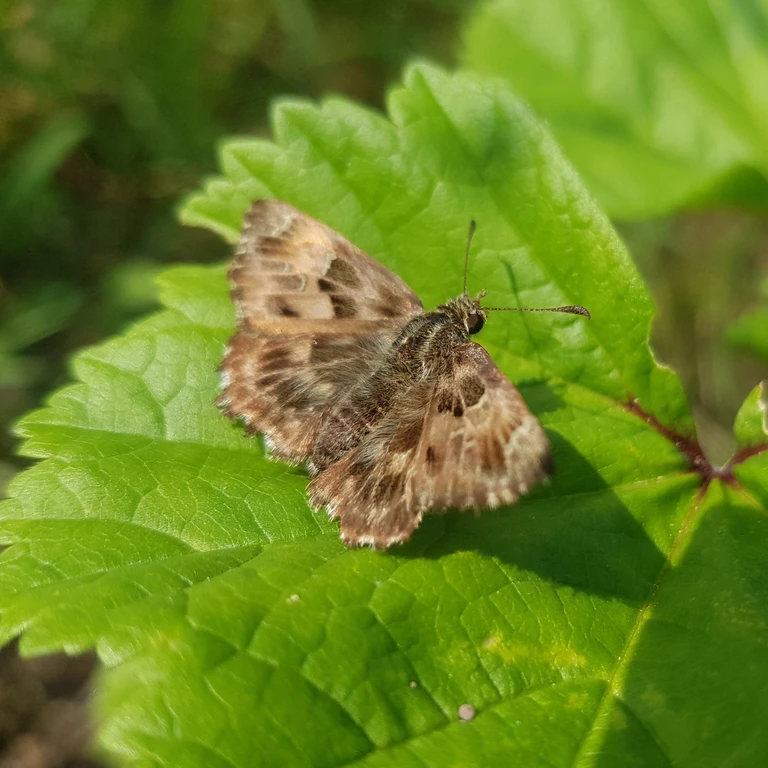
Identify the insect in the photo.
Carcharodus alceae
